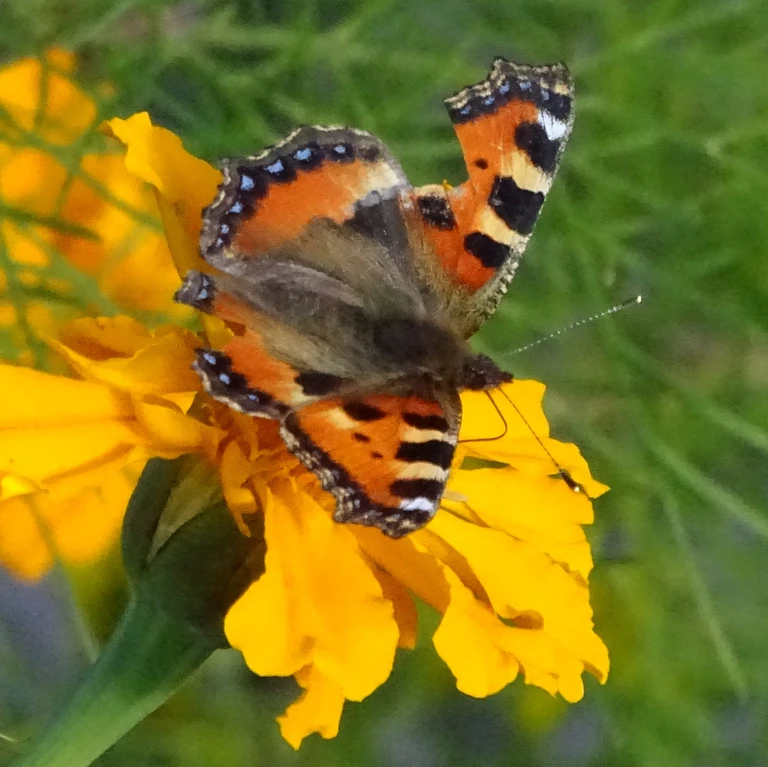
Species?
Aglais urticae
